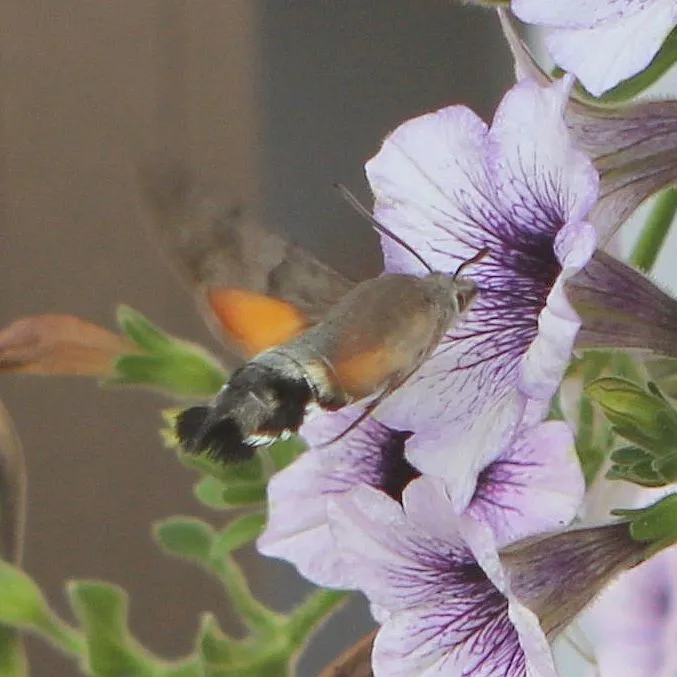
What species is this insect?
Macroglossum stellatarum
